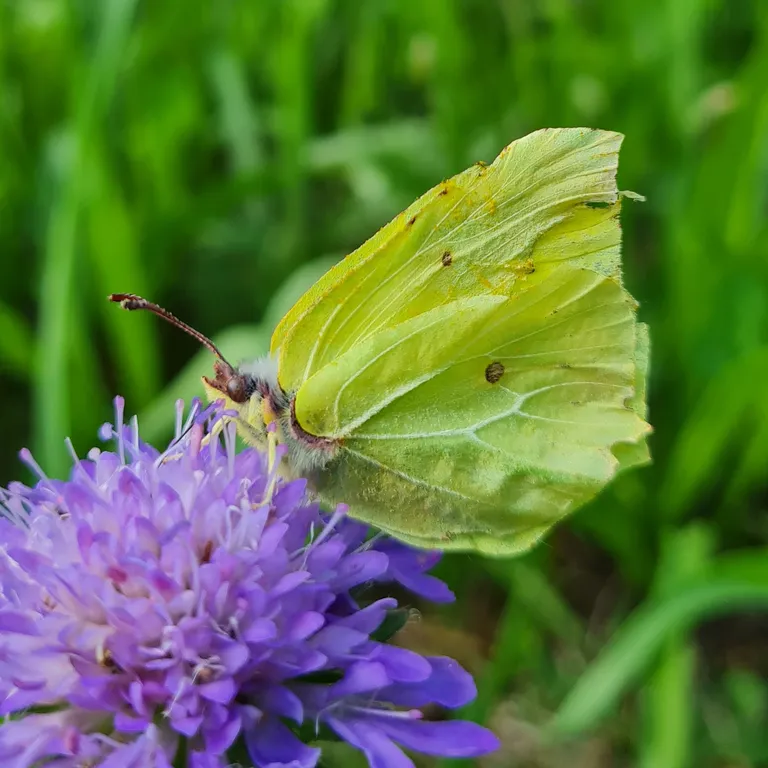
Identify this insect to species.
Gonepteryx rhamni
